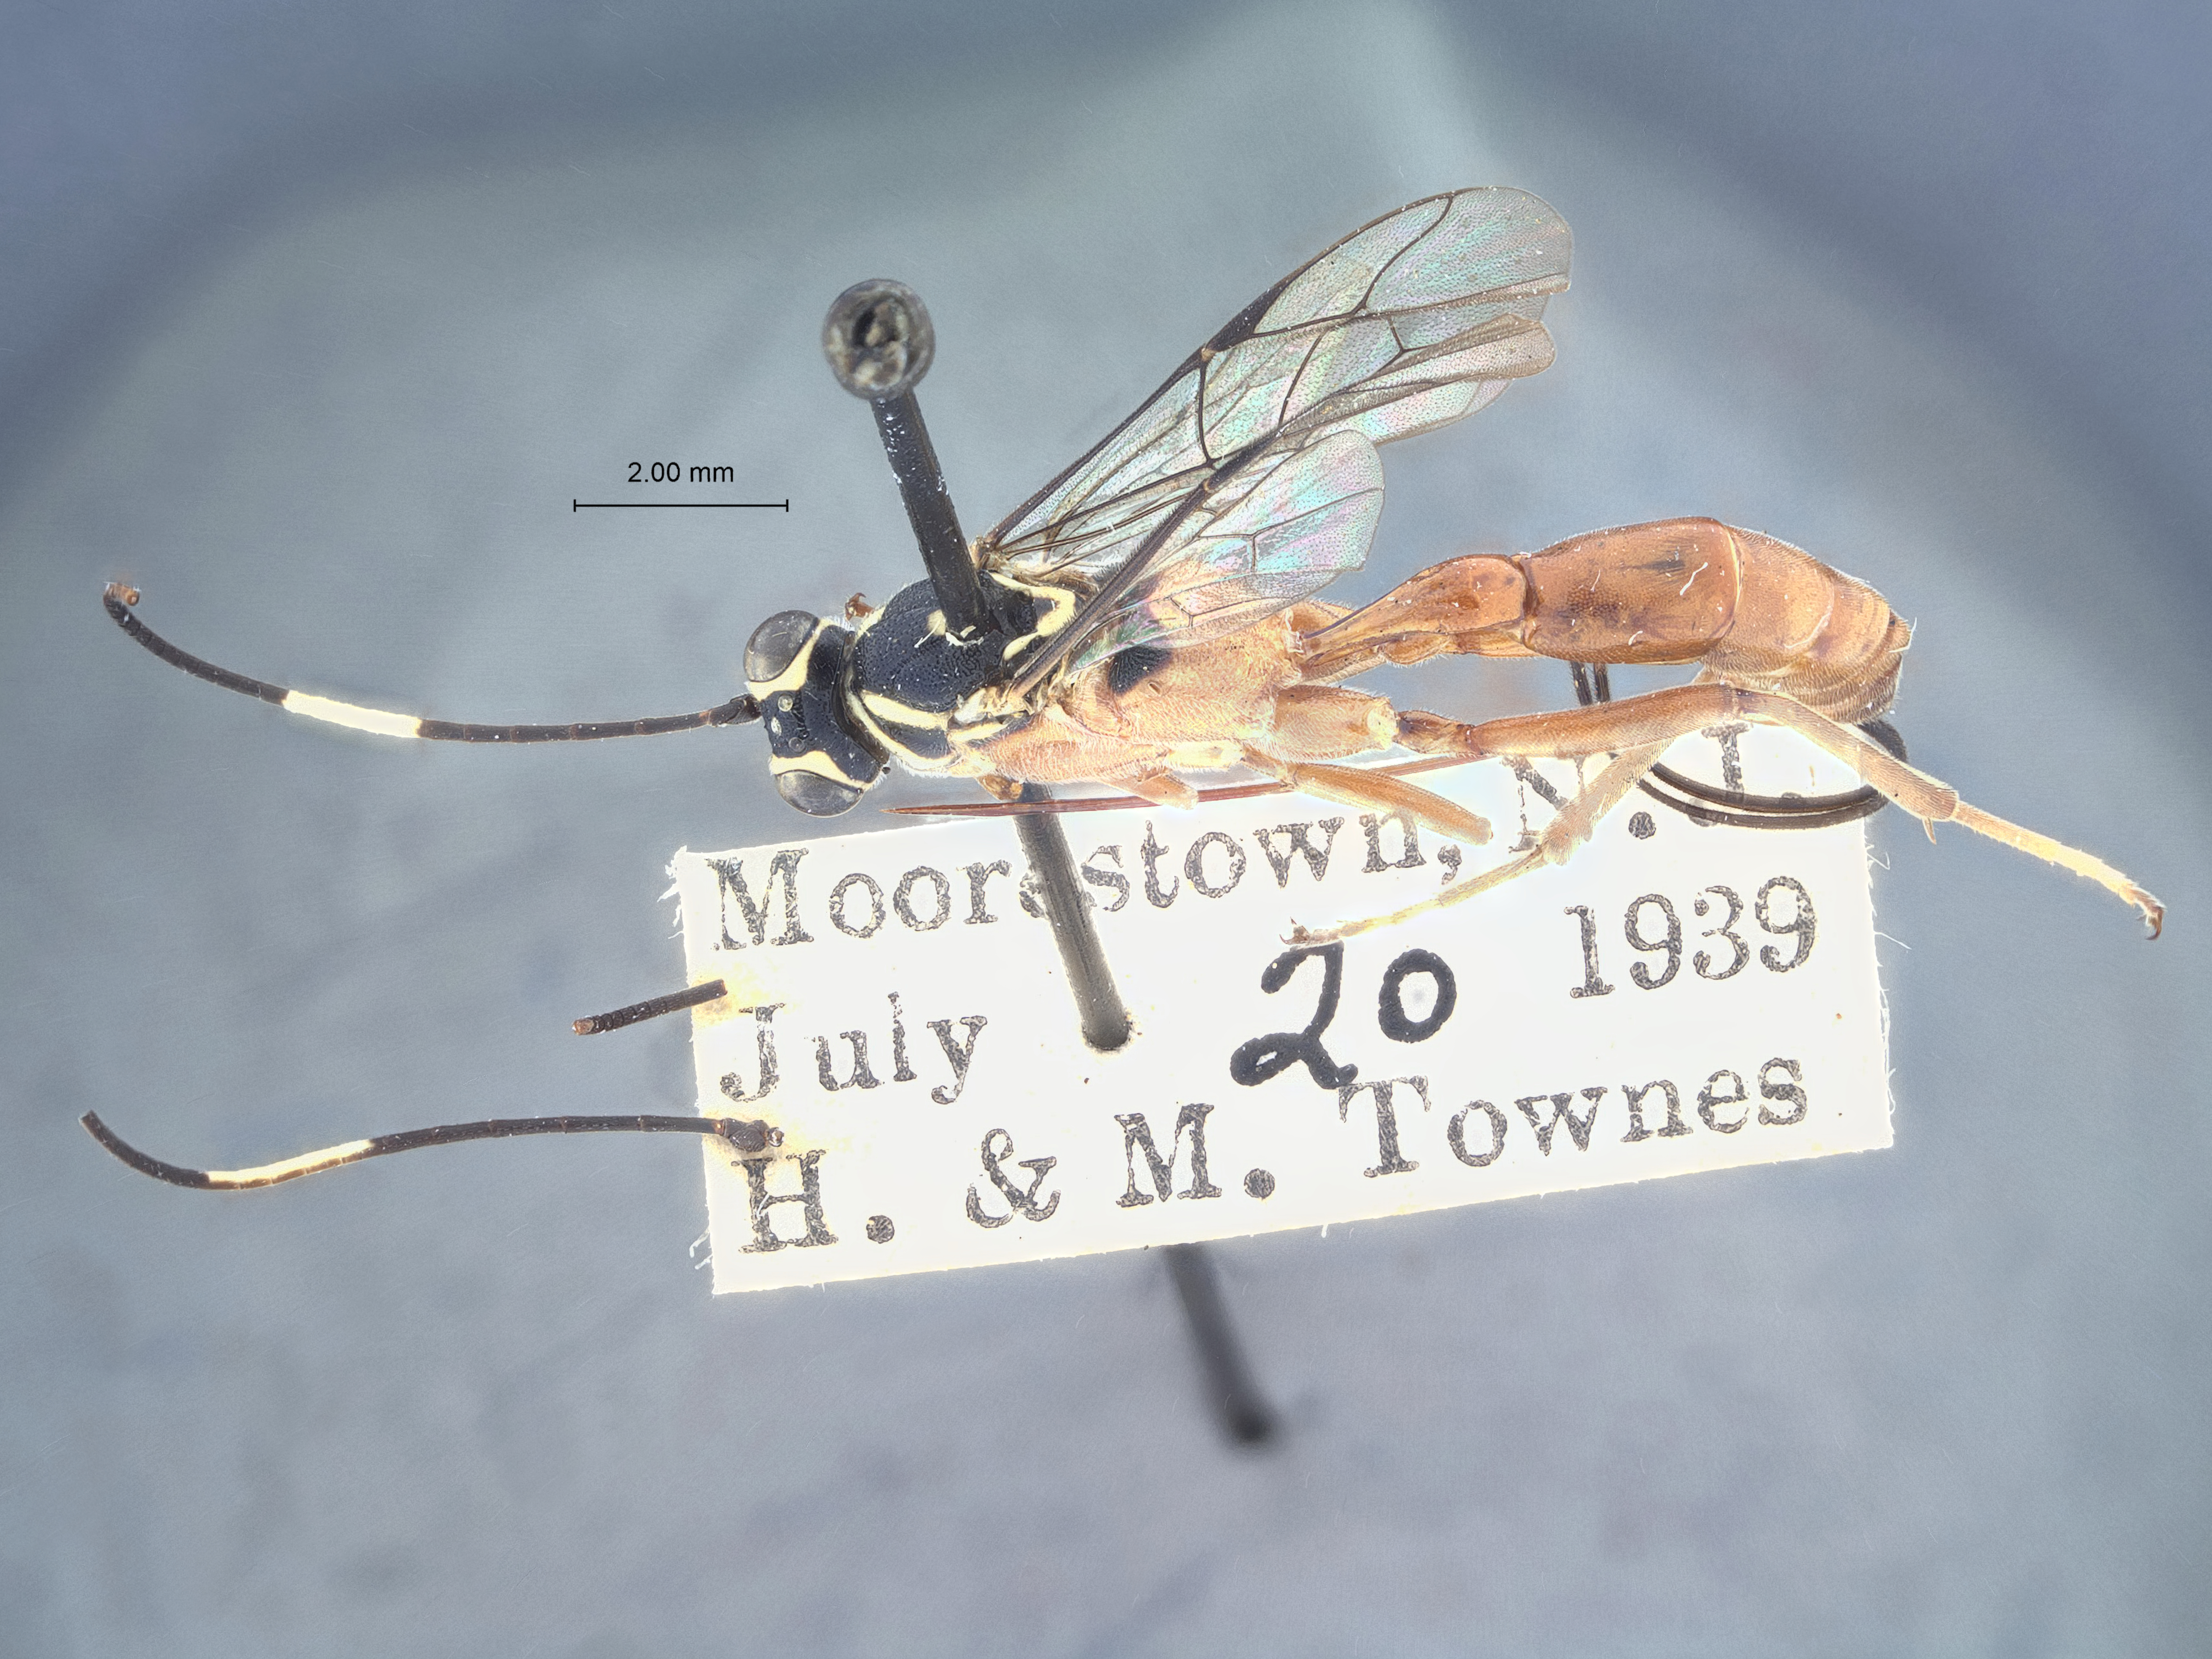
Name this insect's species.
Mesostenus clitellatus
